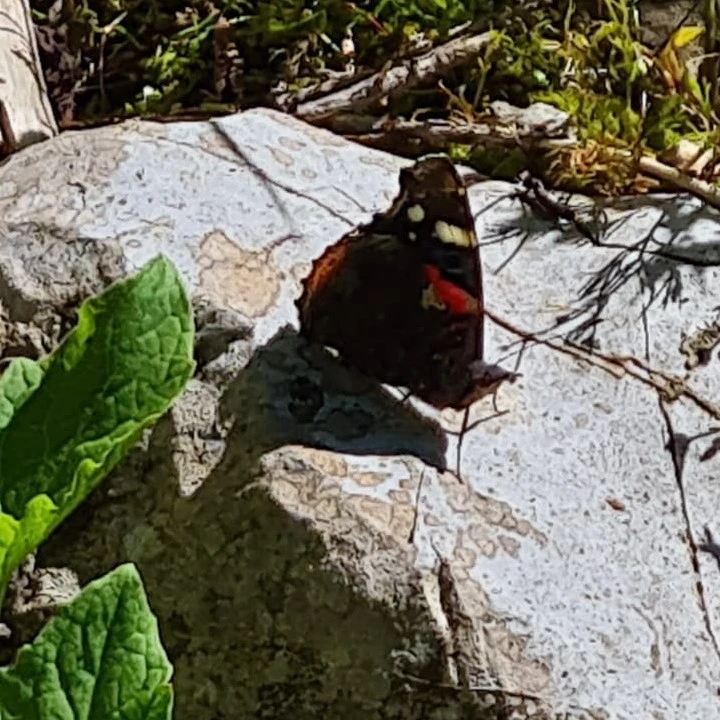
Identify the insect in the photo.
Vanessa atalanta
